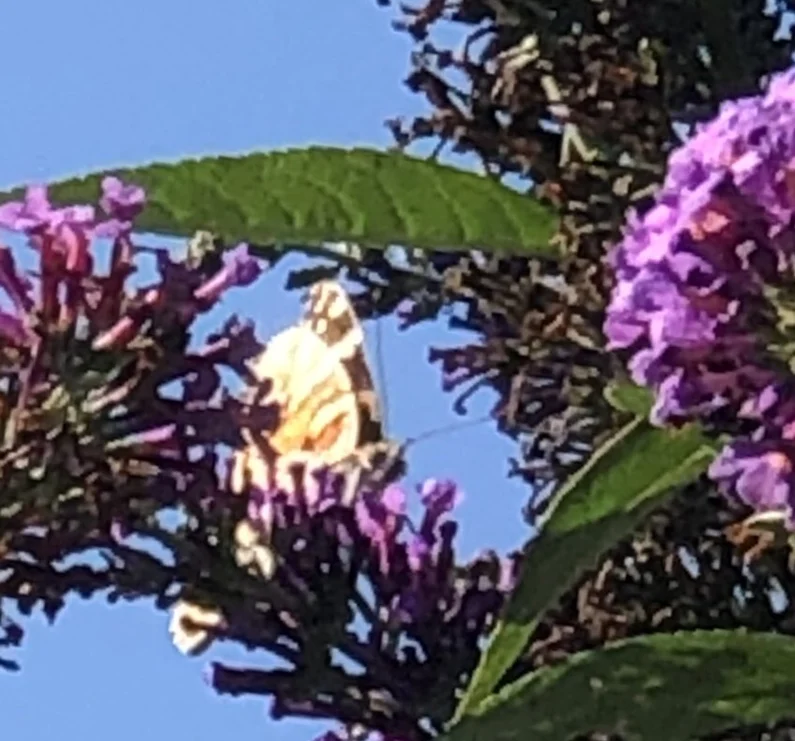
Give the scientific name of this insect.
Vanessa cardui
